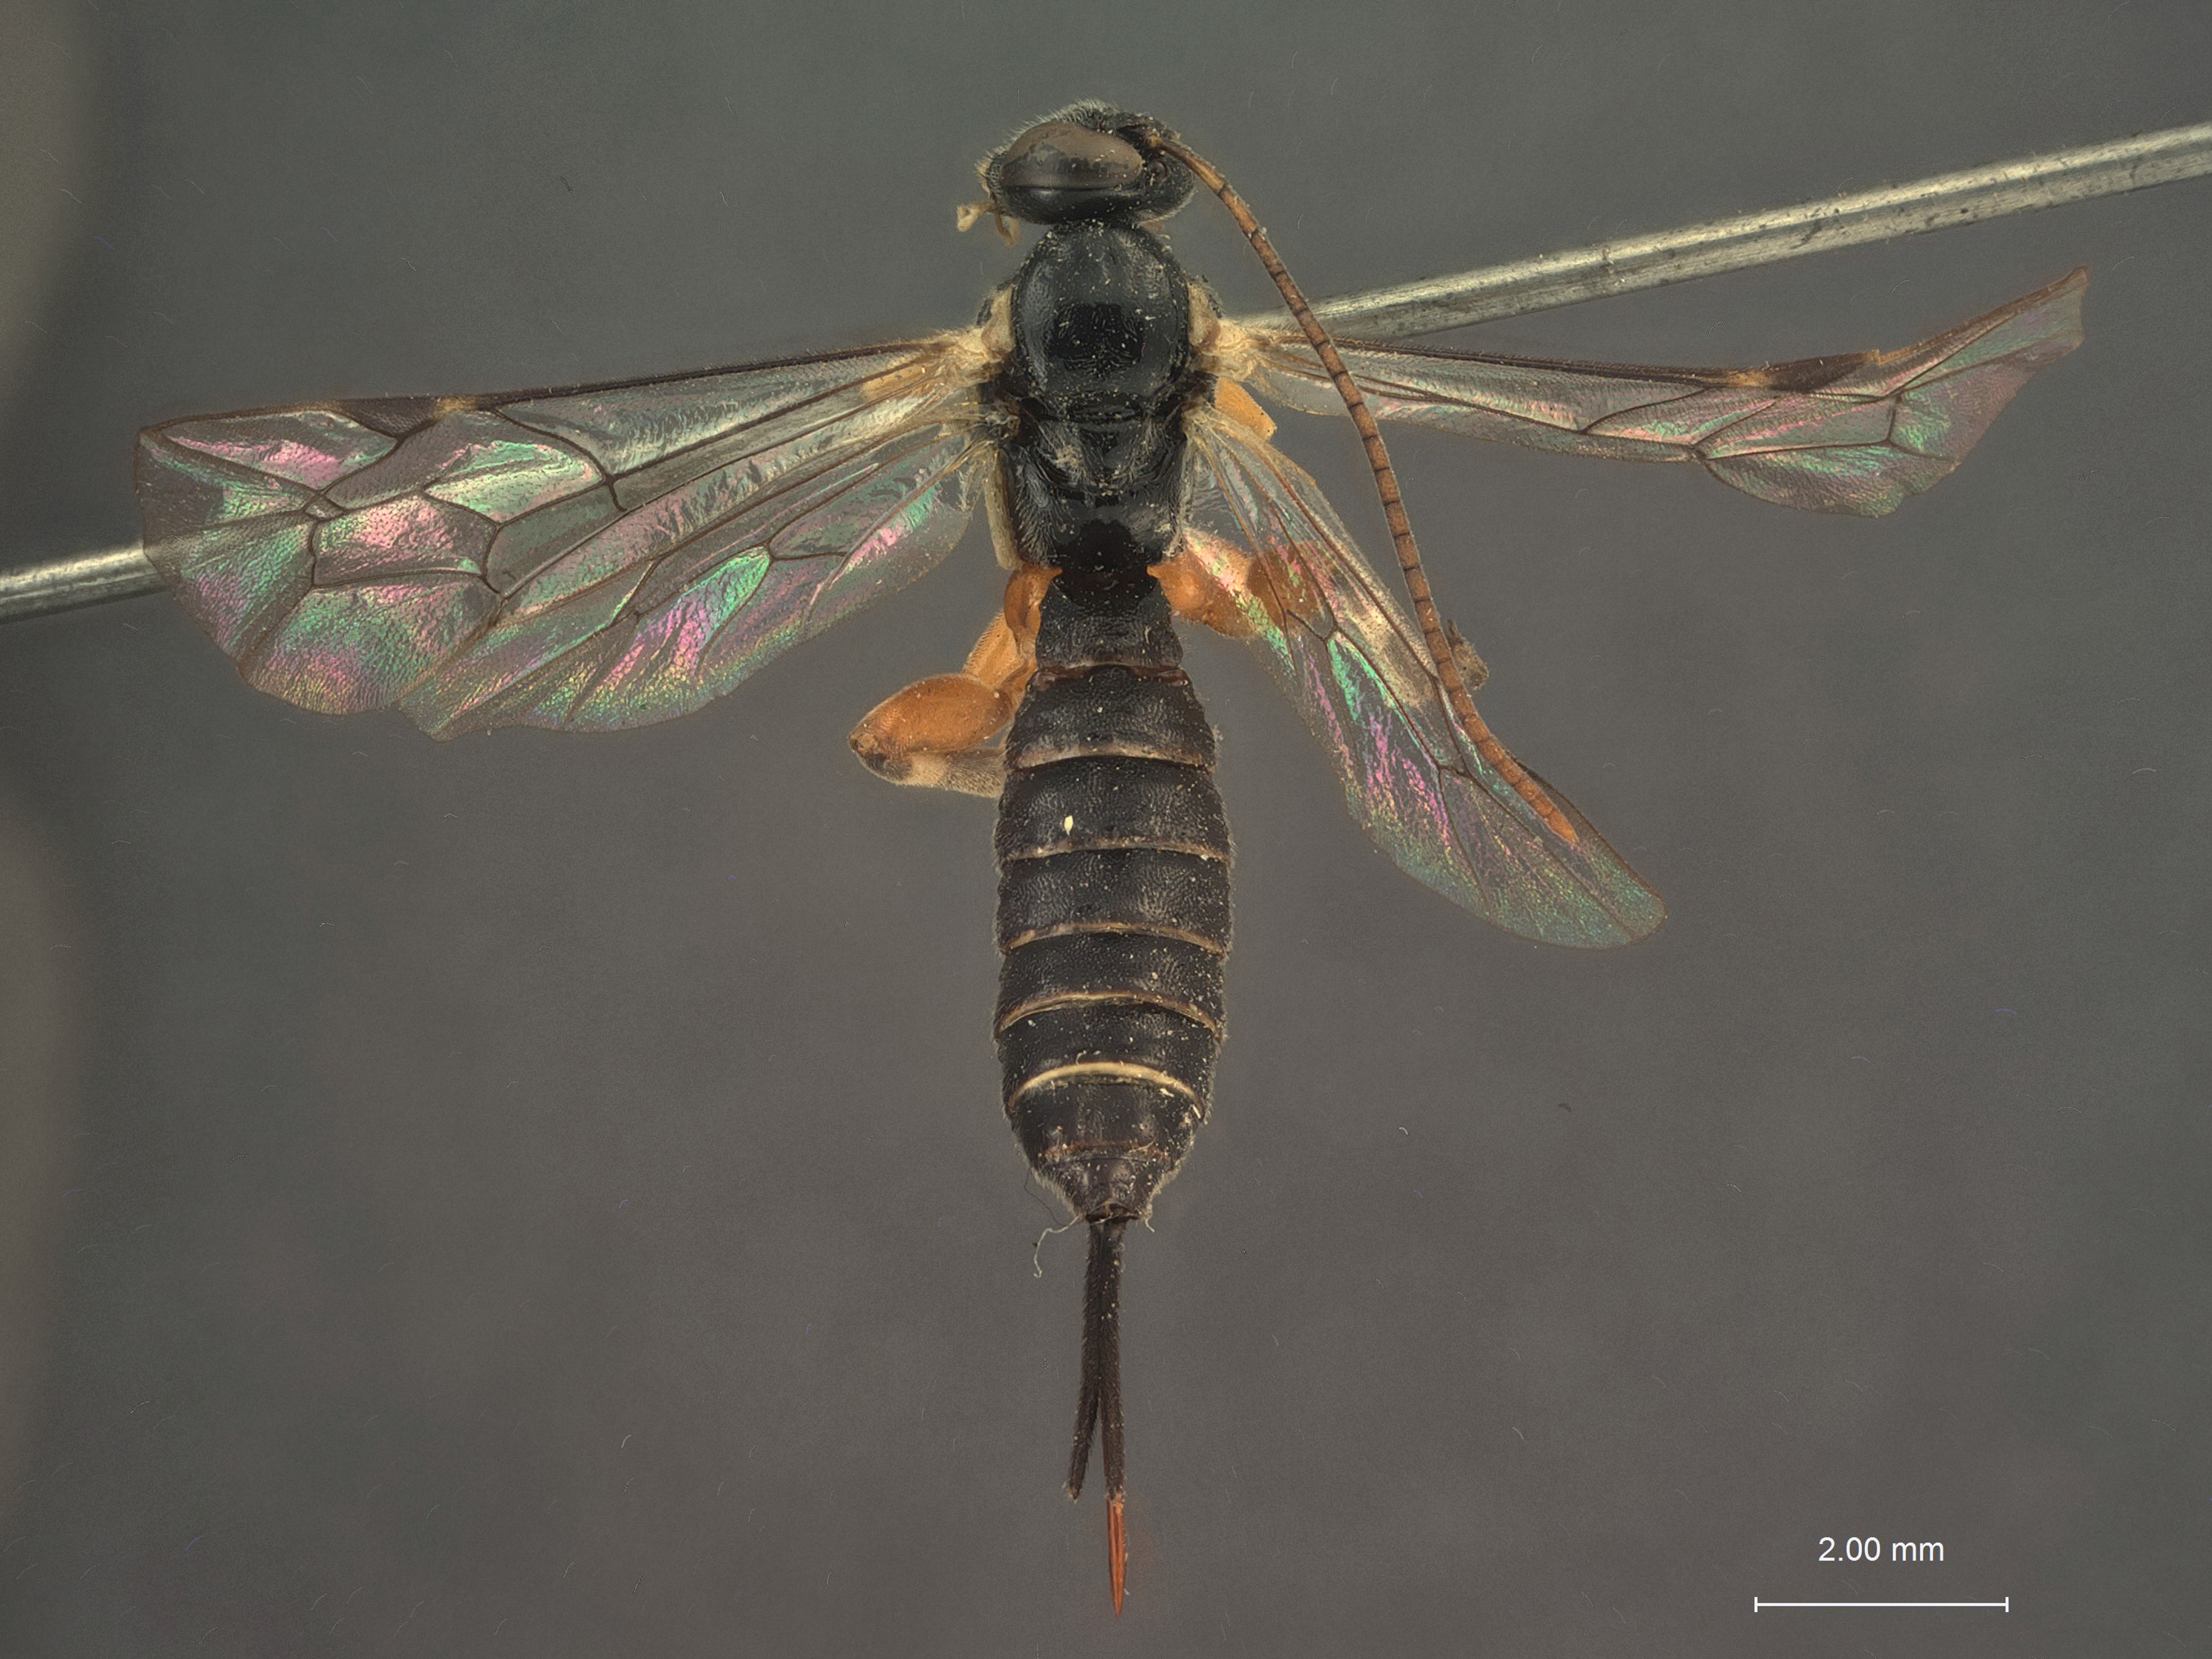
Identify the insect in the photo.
Ephialtes latus
